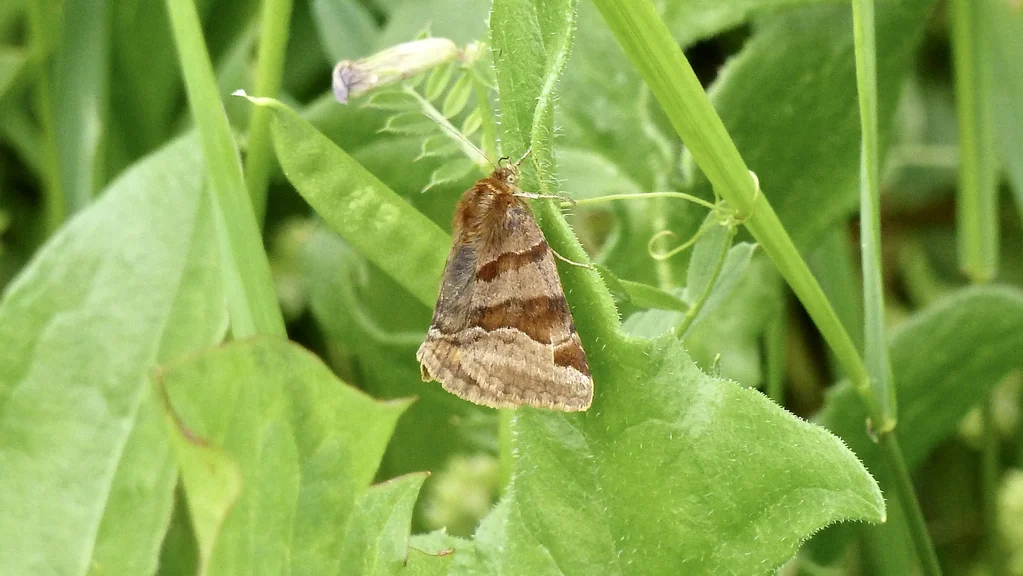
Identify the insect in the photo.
Euclidia glyphica
